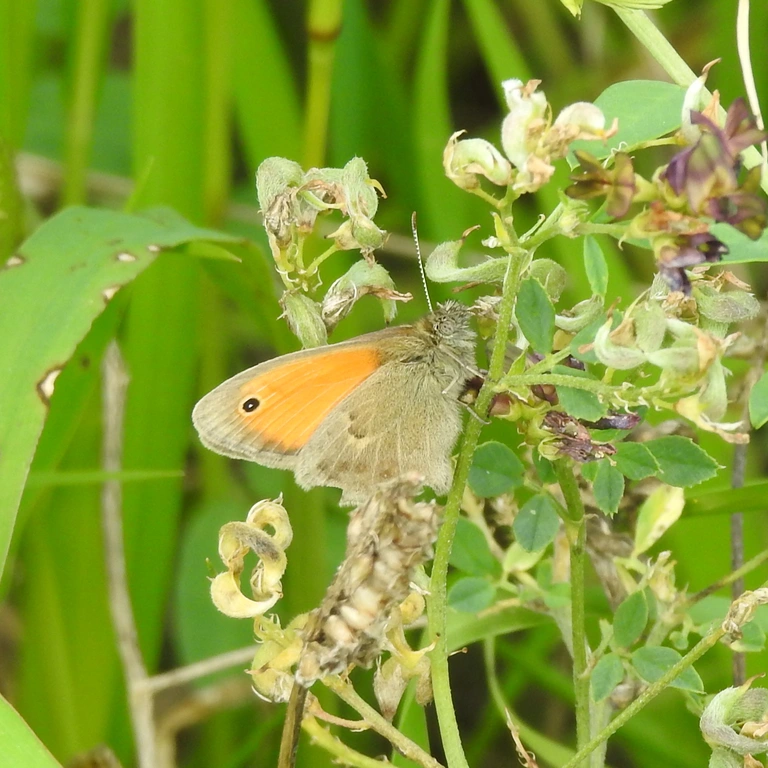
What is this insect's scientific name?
Coenonympha pamphilus
